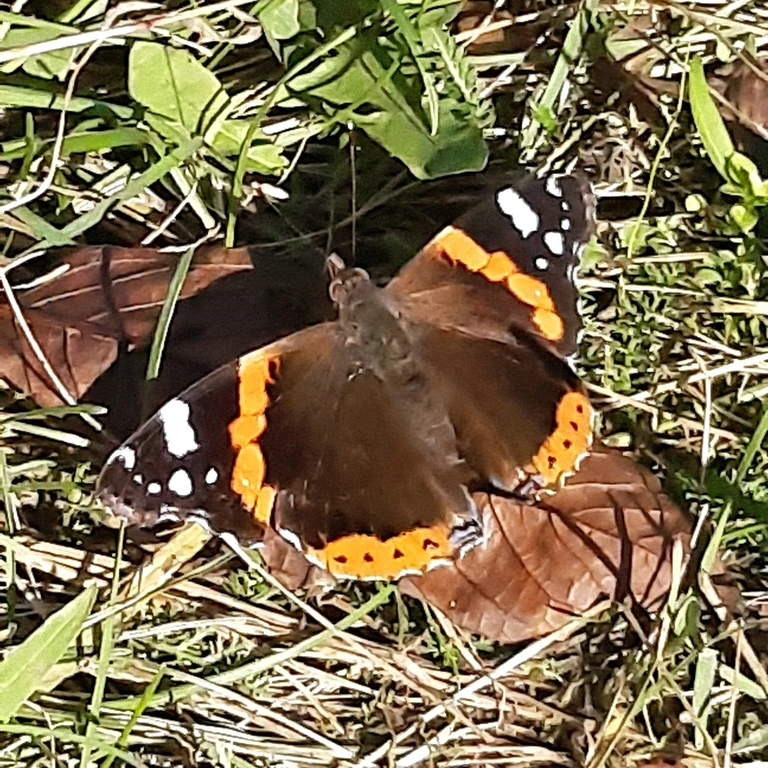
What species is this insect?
Vanessa atalanta
